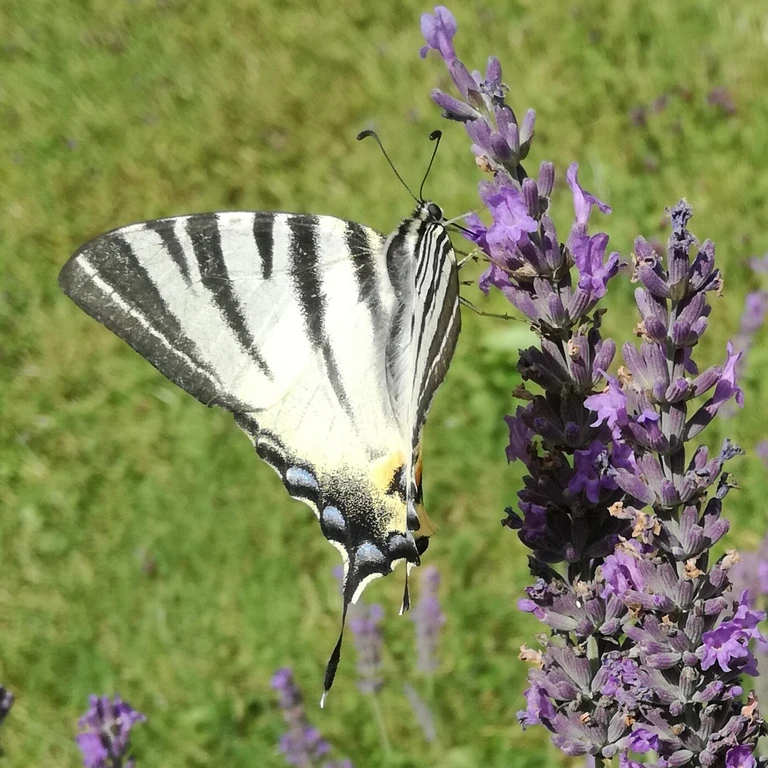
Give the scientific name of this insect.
Iphiclides podalirius
